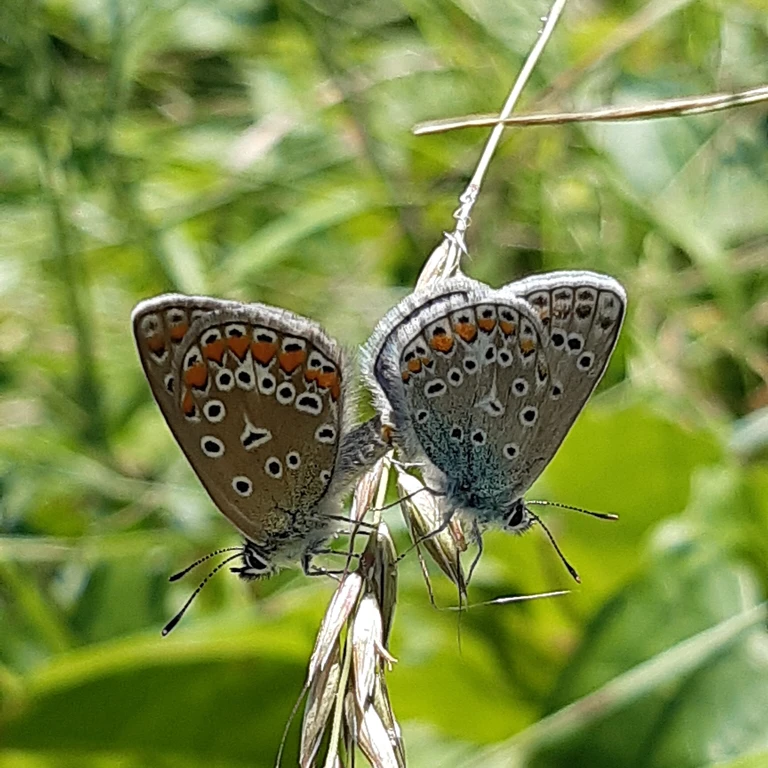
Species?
Polyommatus icarus
